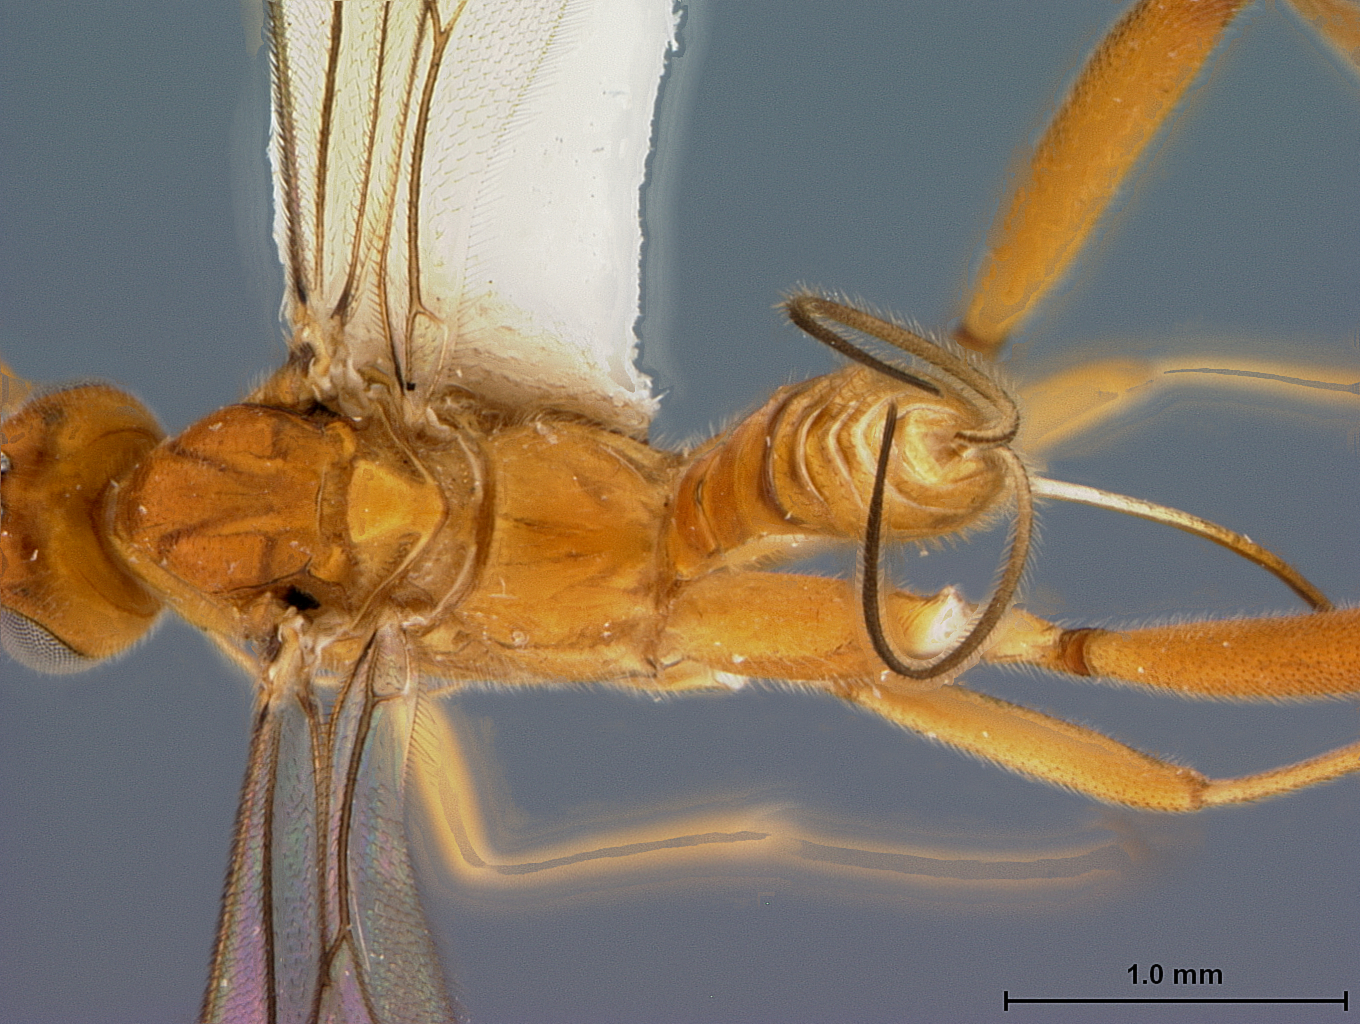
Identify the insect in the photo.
Stantonia mazatlanensis
